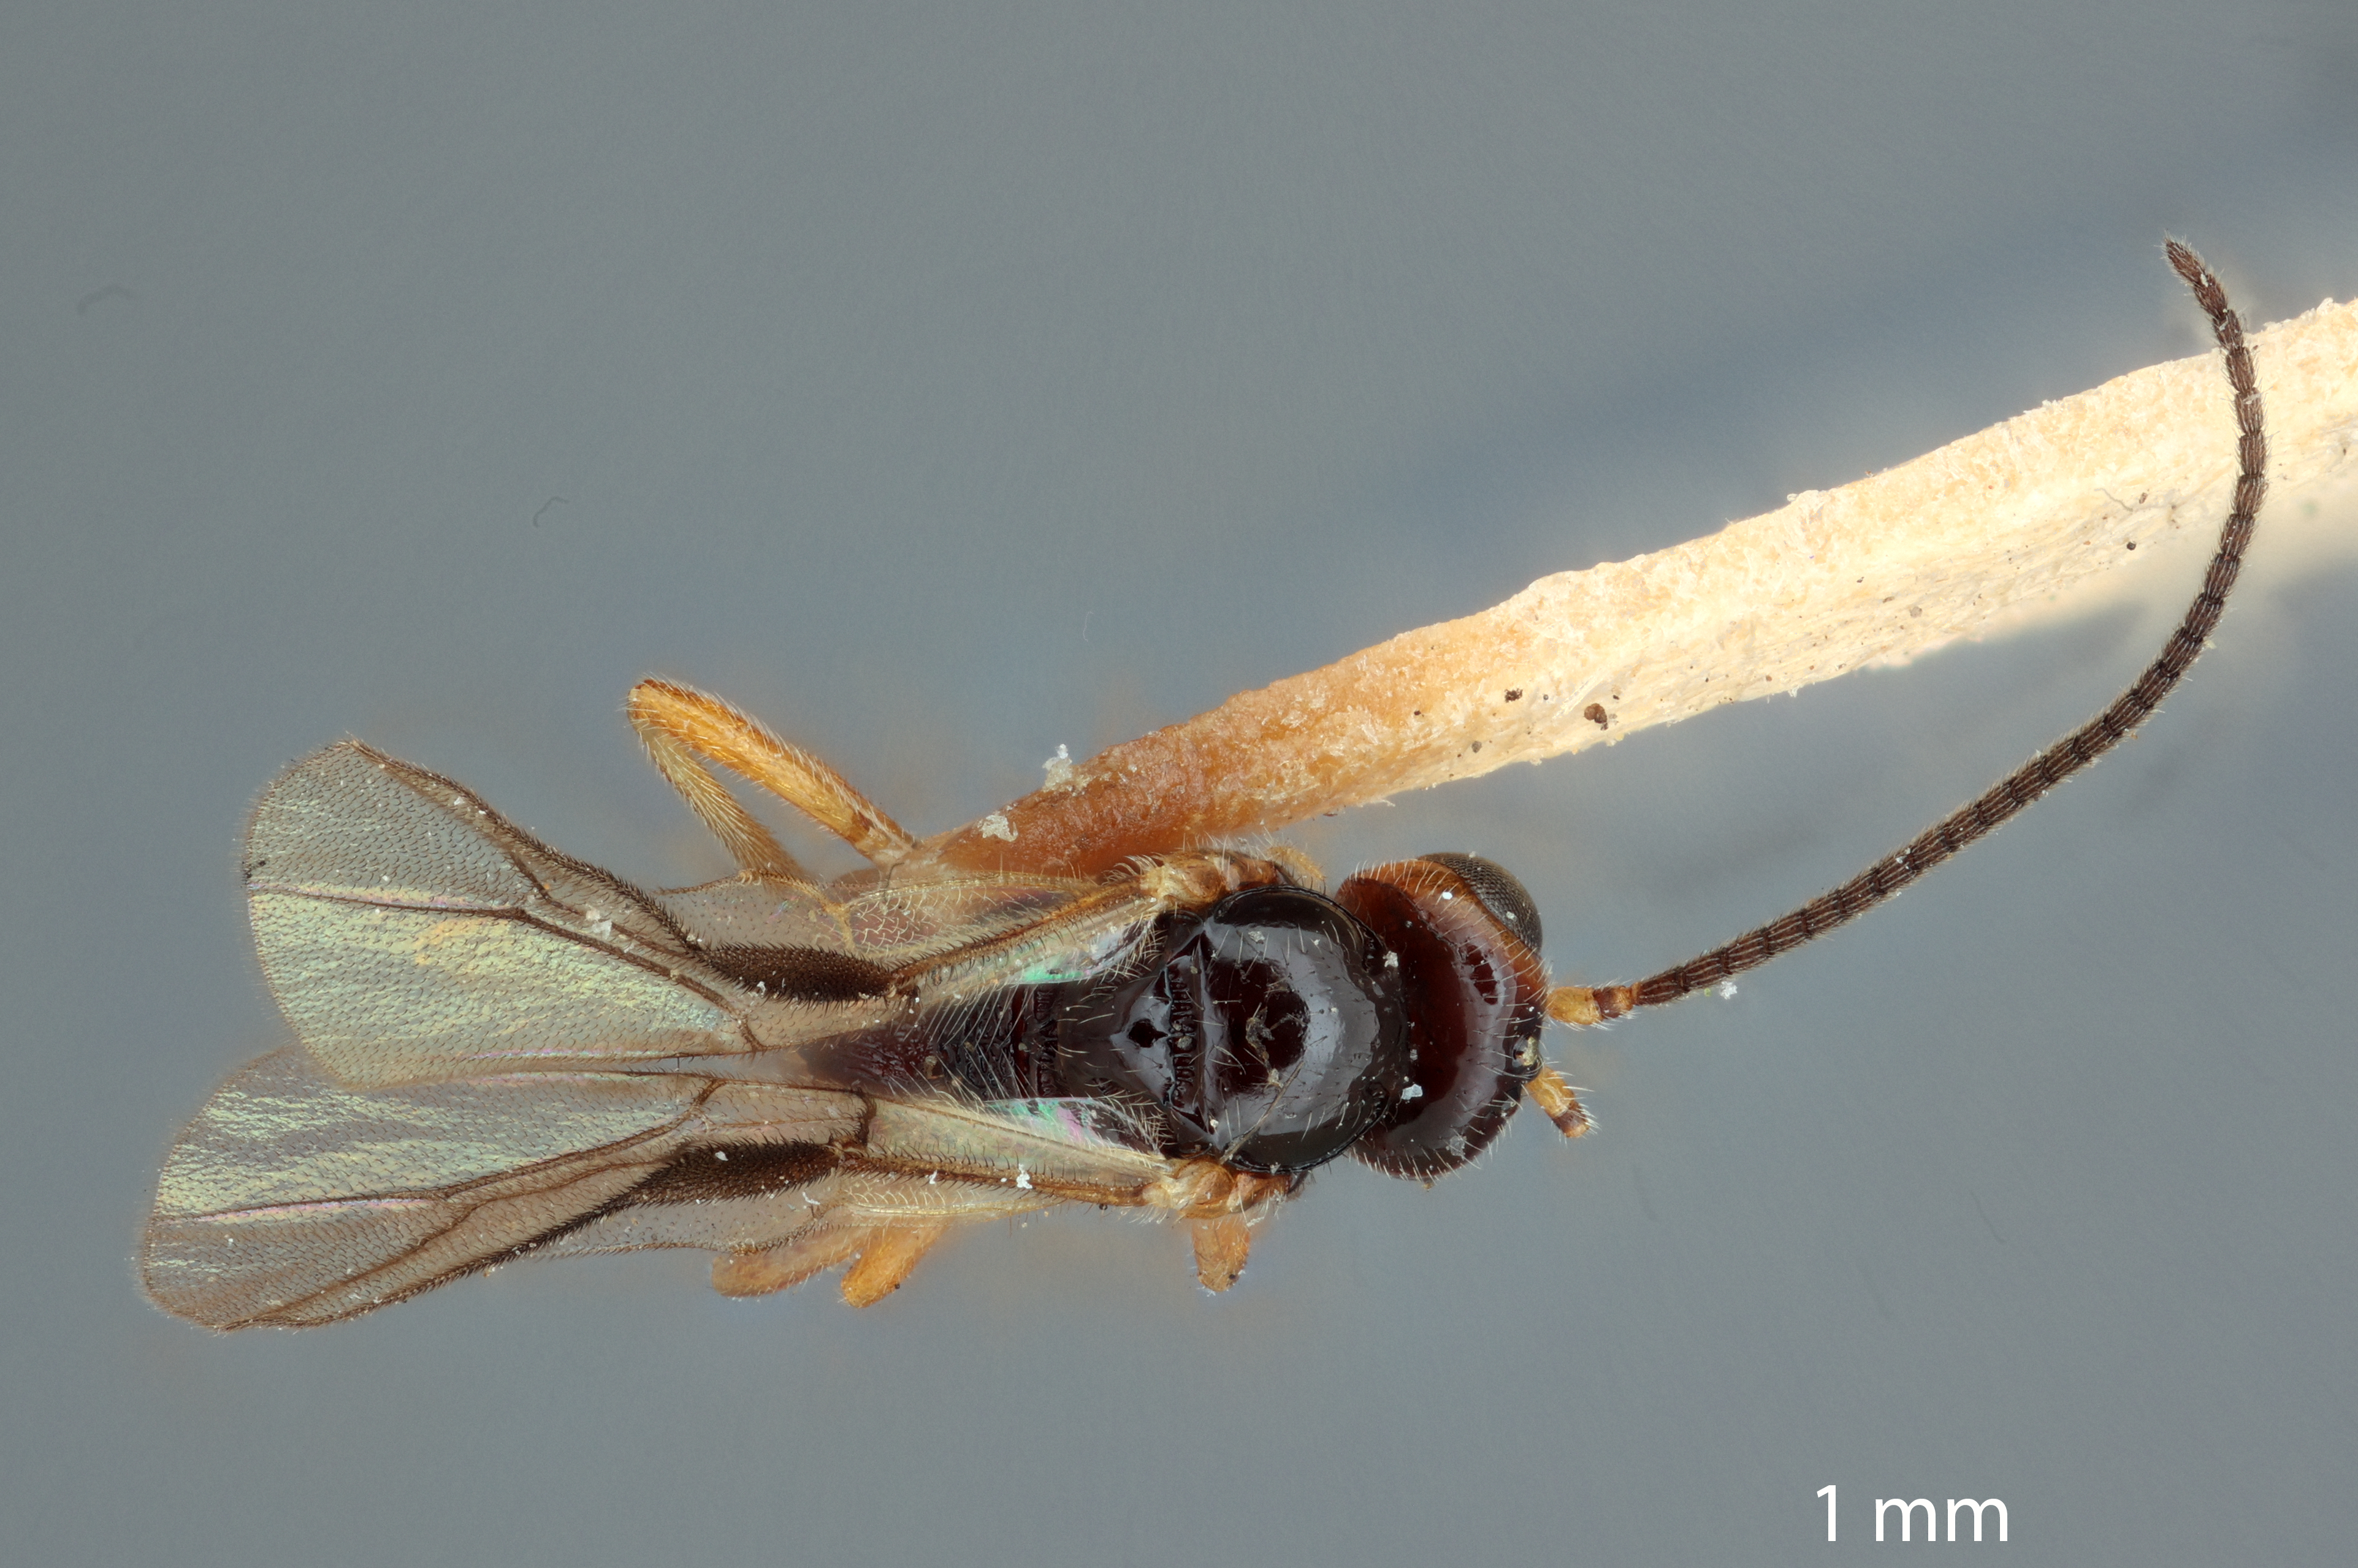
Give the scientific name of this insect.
Opius globiformis
